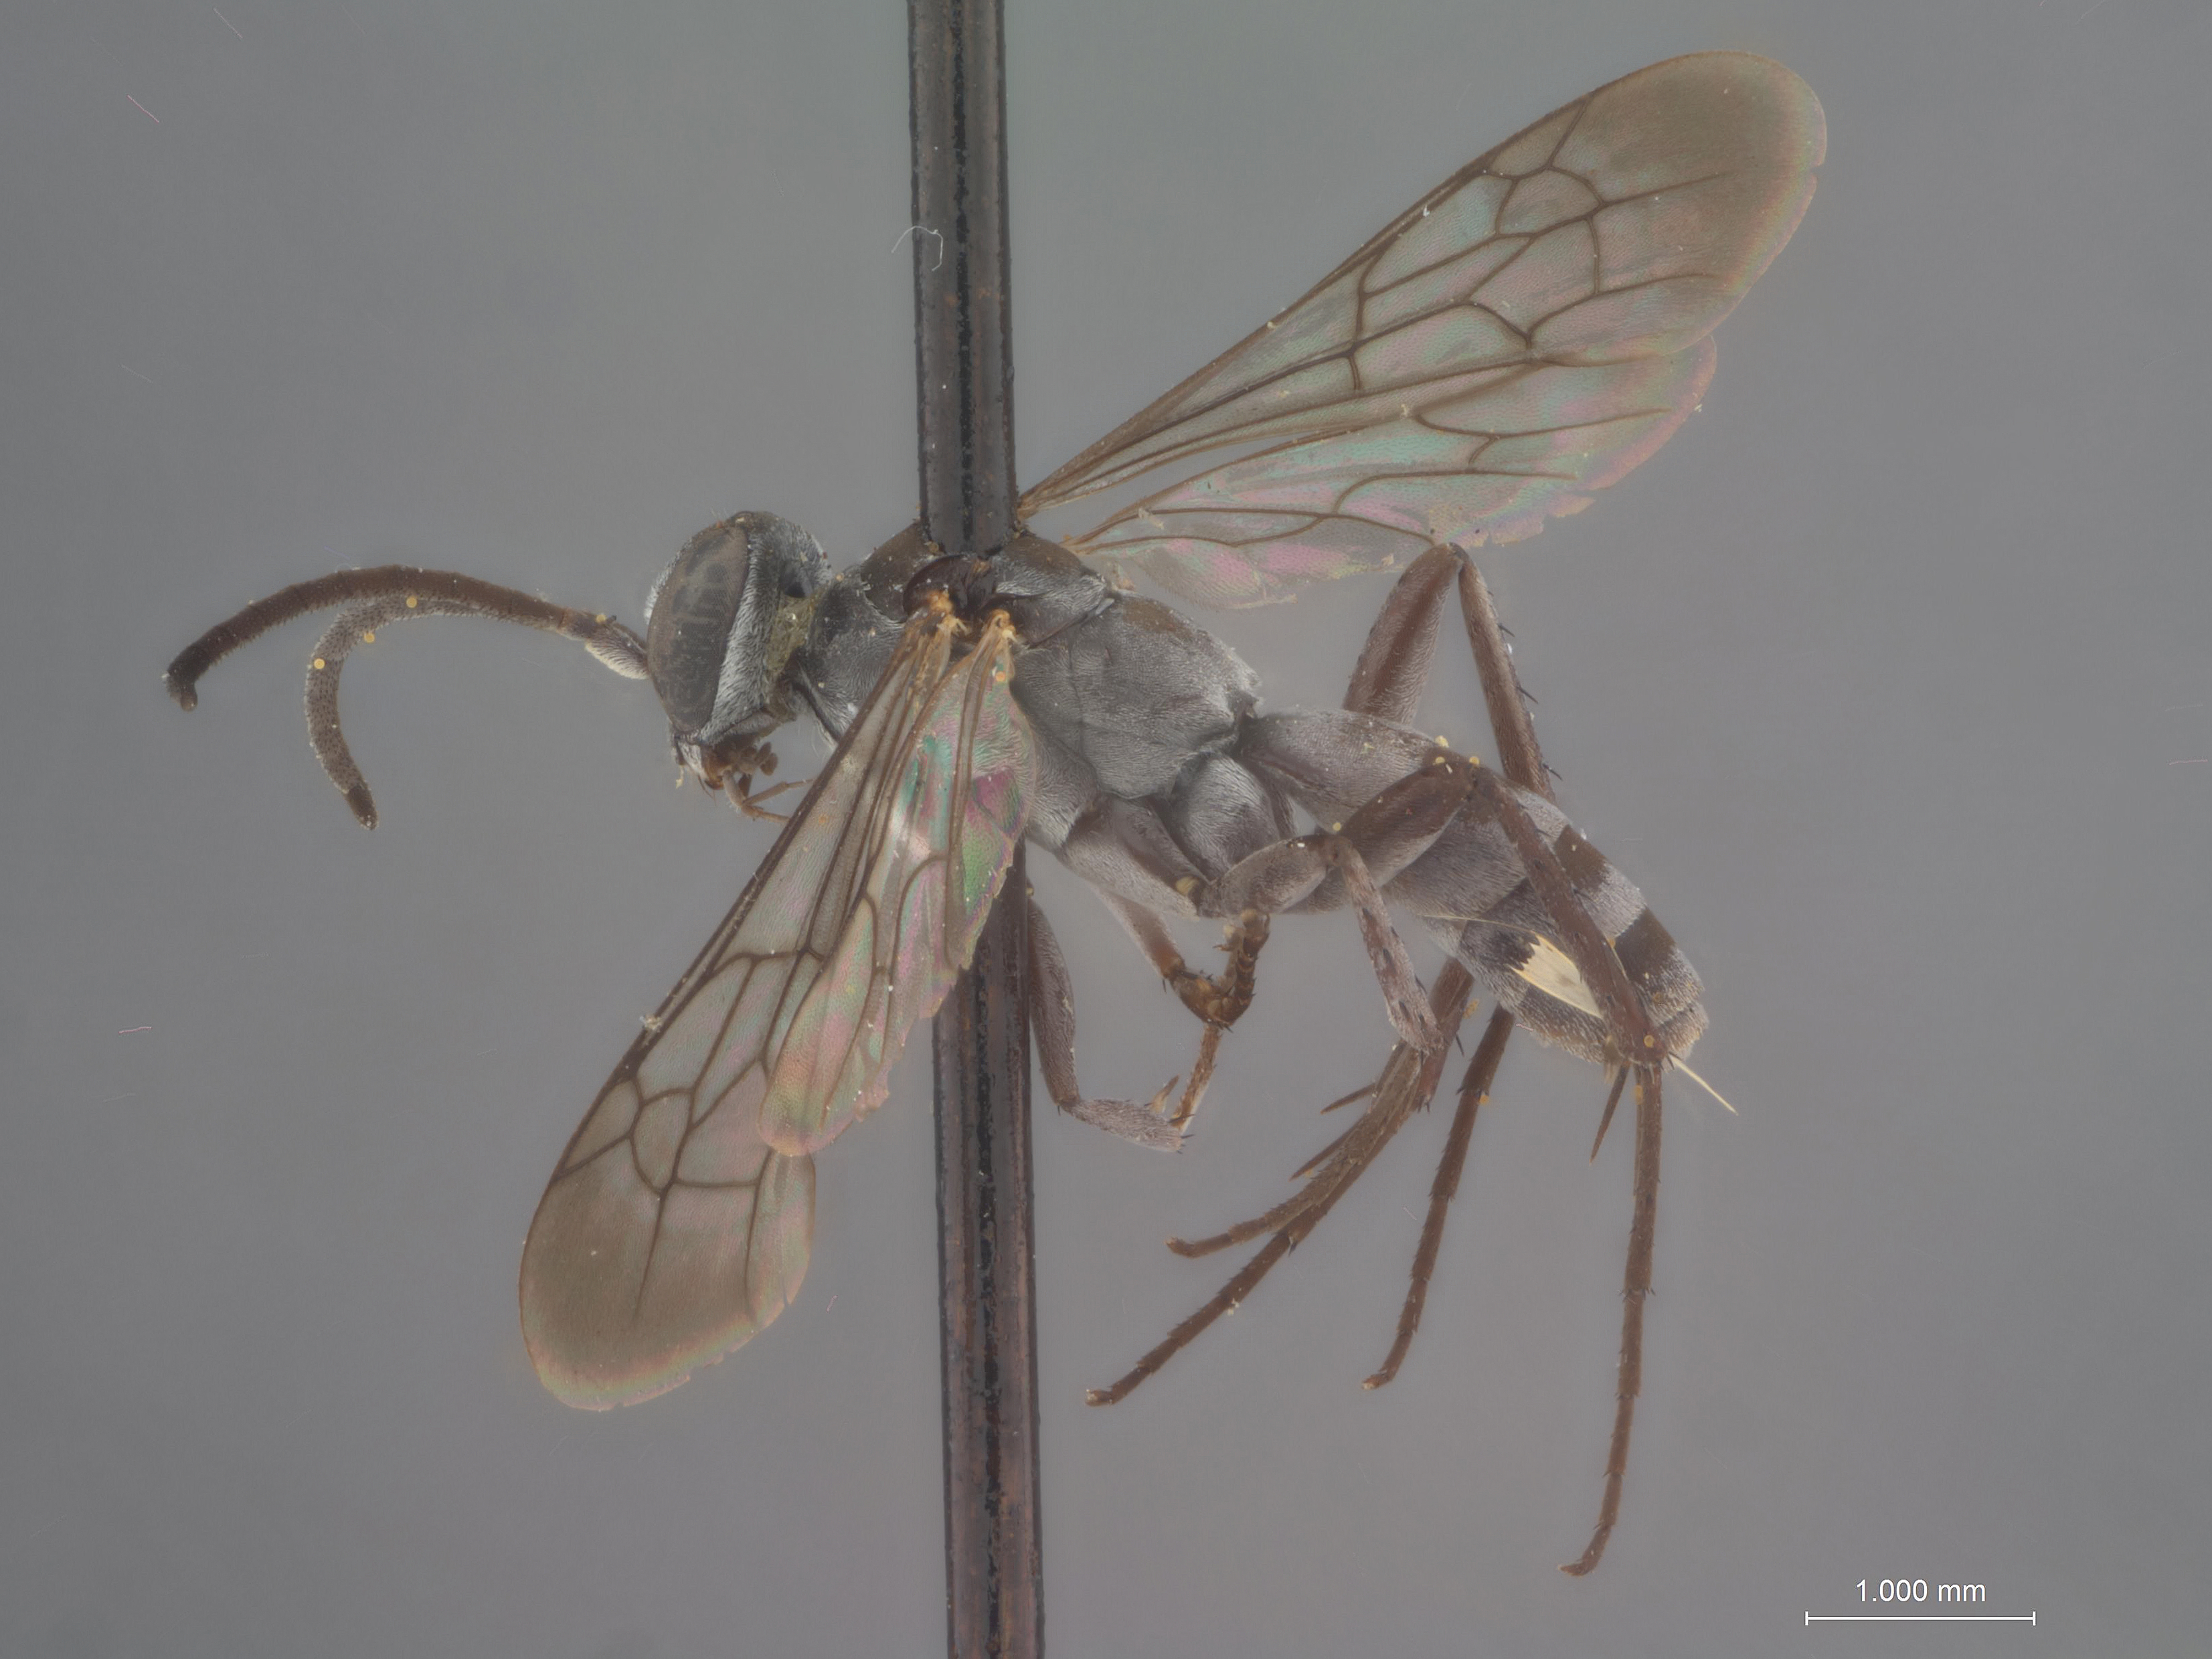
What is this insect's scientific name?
Aporinellus galapagensis
